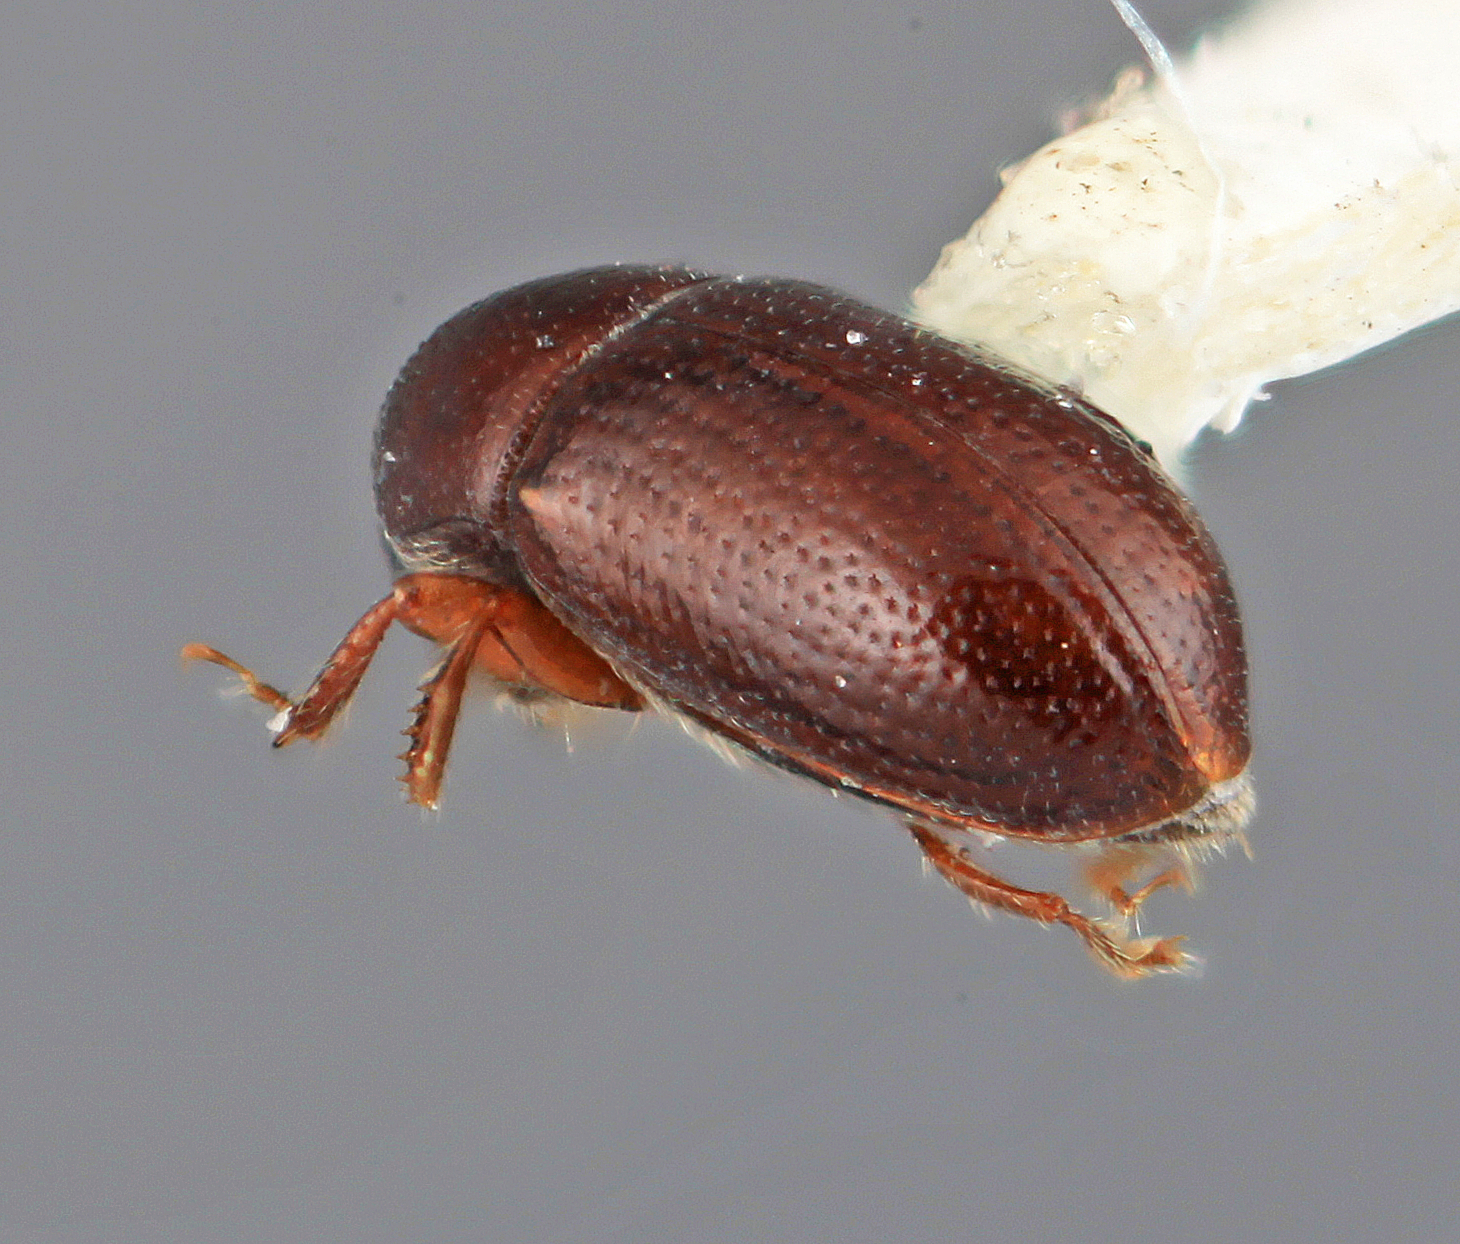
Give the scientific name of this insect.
Scolytodes pumilus
